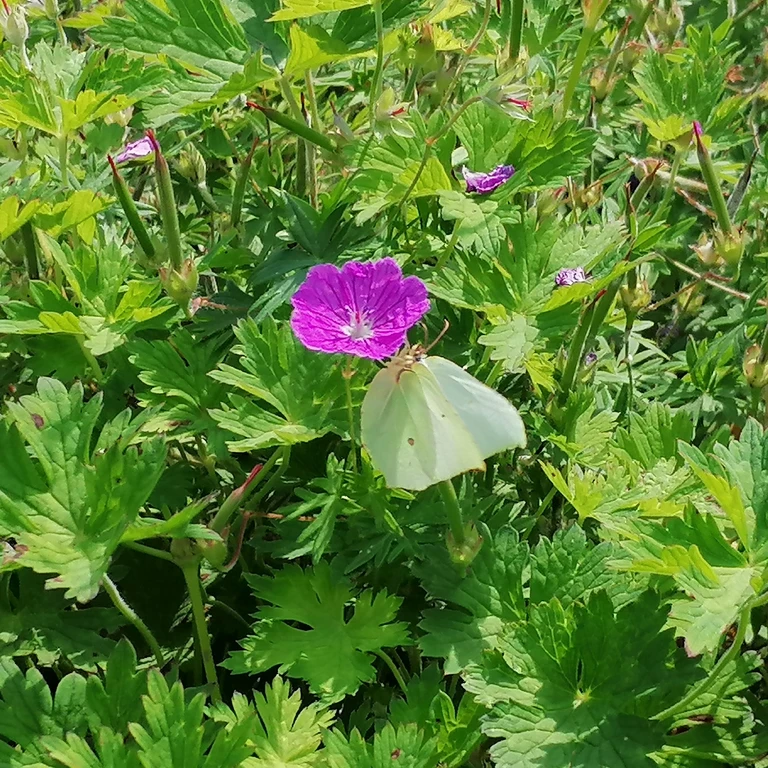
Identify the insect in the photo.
Gonepteryx rhamni
